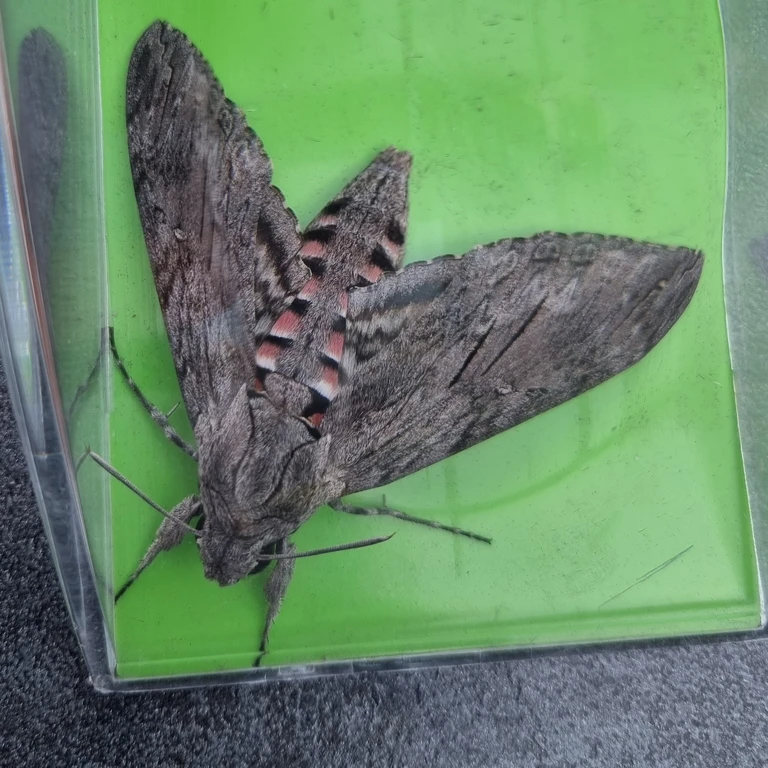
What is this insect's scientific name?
Agrius convolvuli
